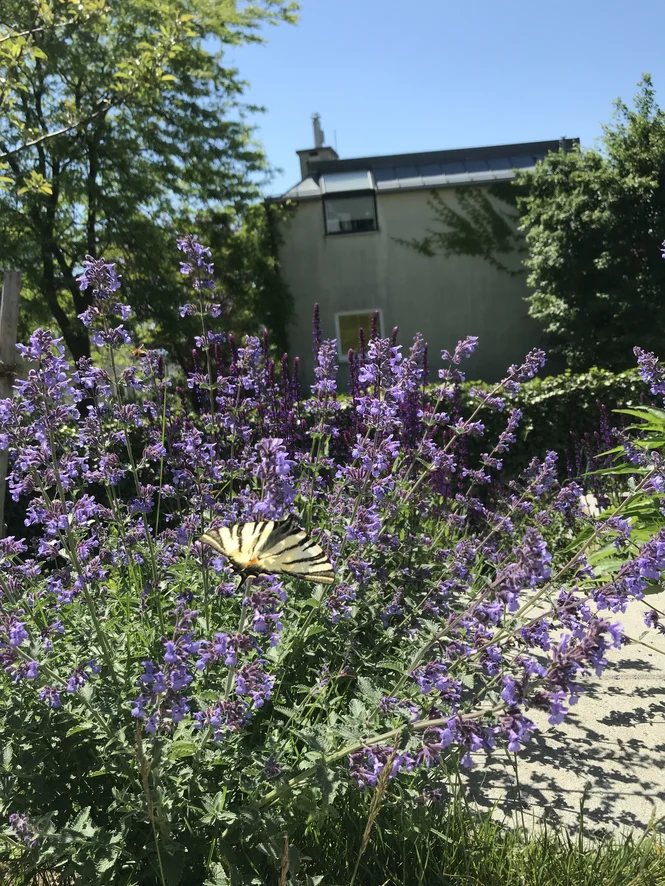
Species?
Iphiclides podalirius
